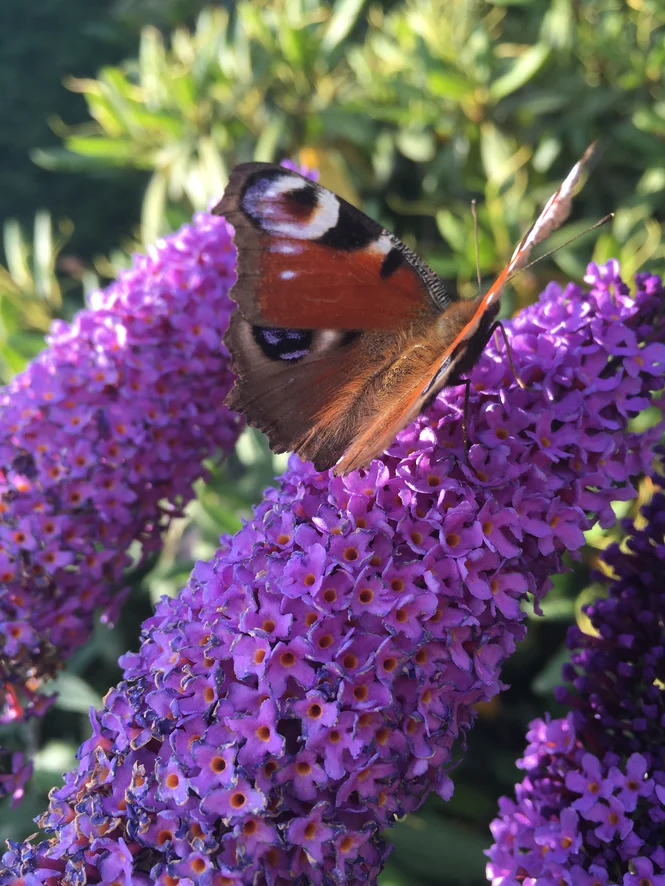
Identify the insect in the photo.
Aglais io
